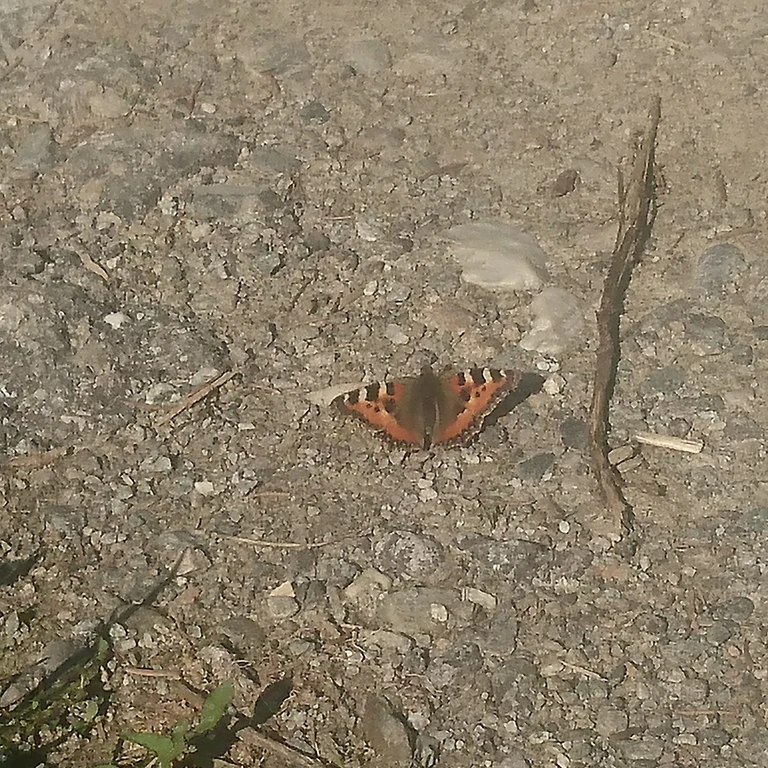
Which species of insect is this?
Aglais urticae
